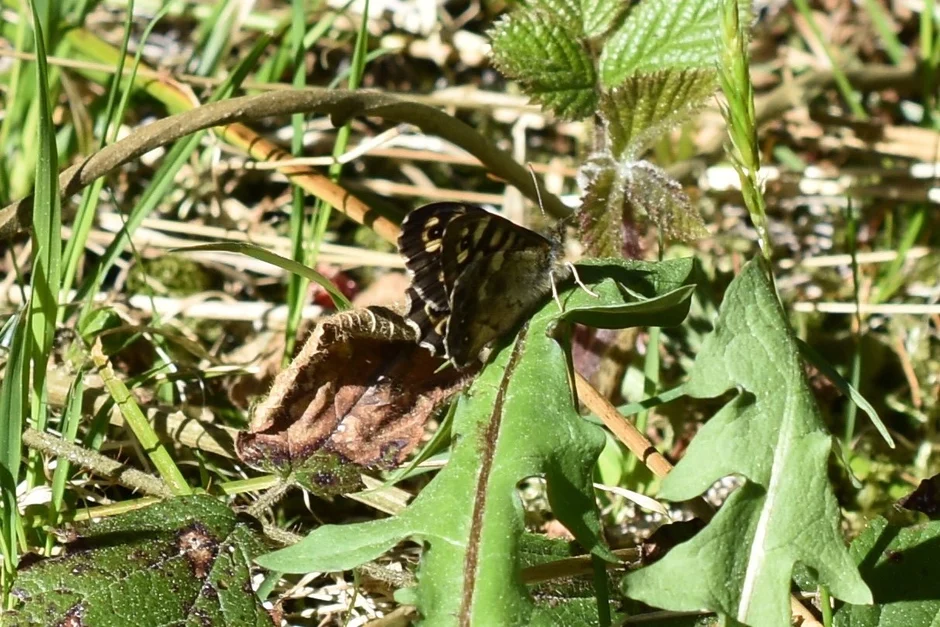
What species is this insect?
Pararge aegeria
